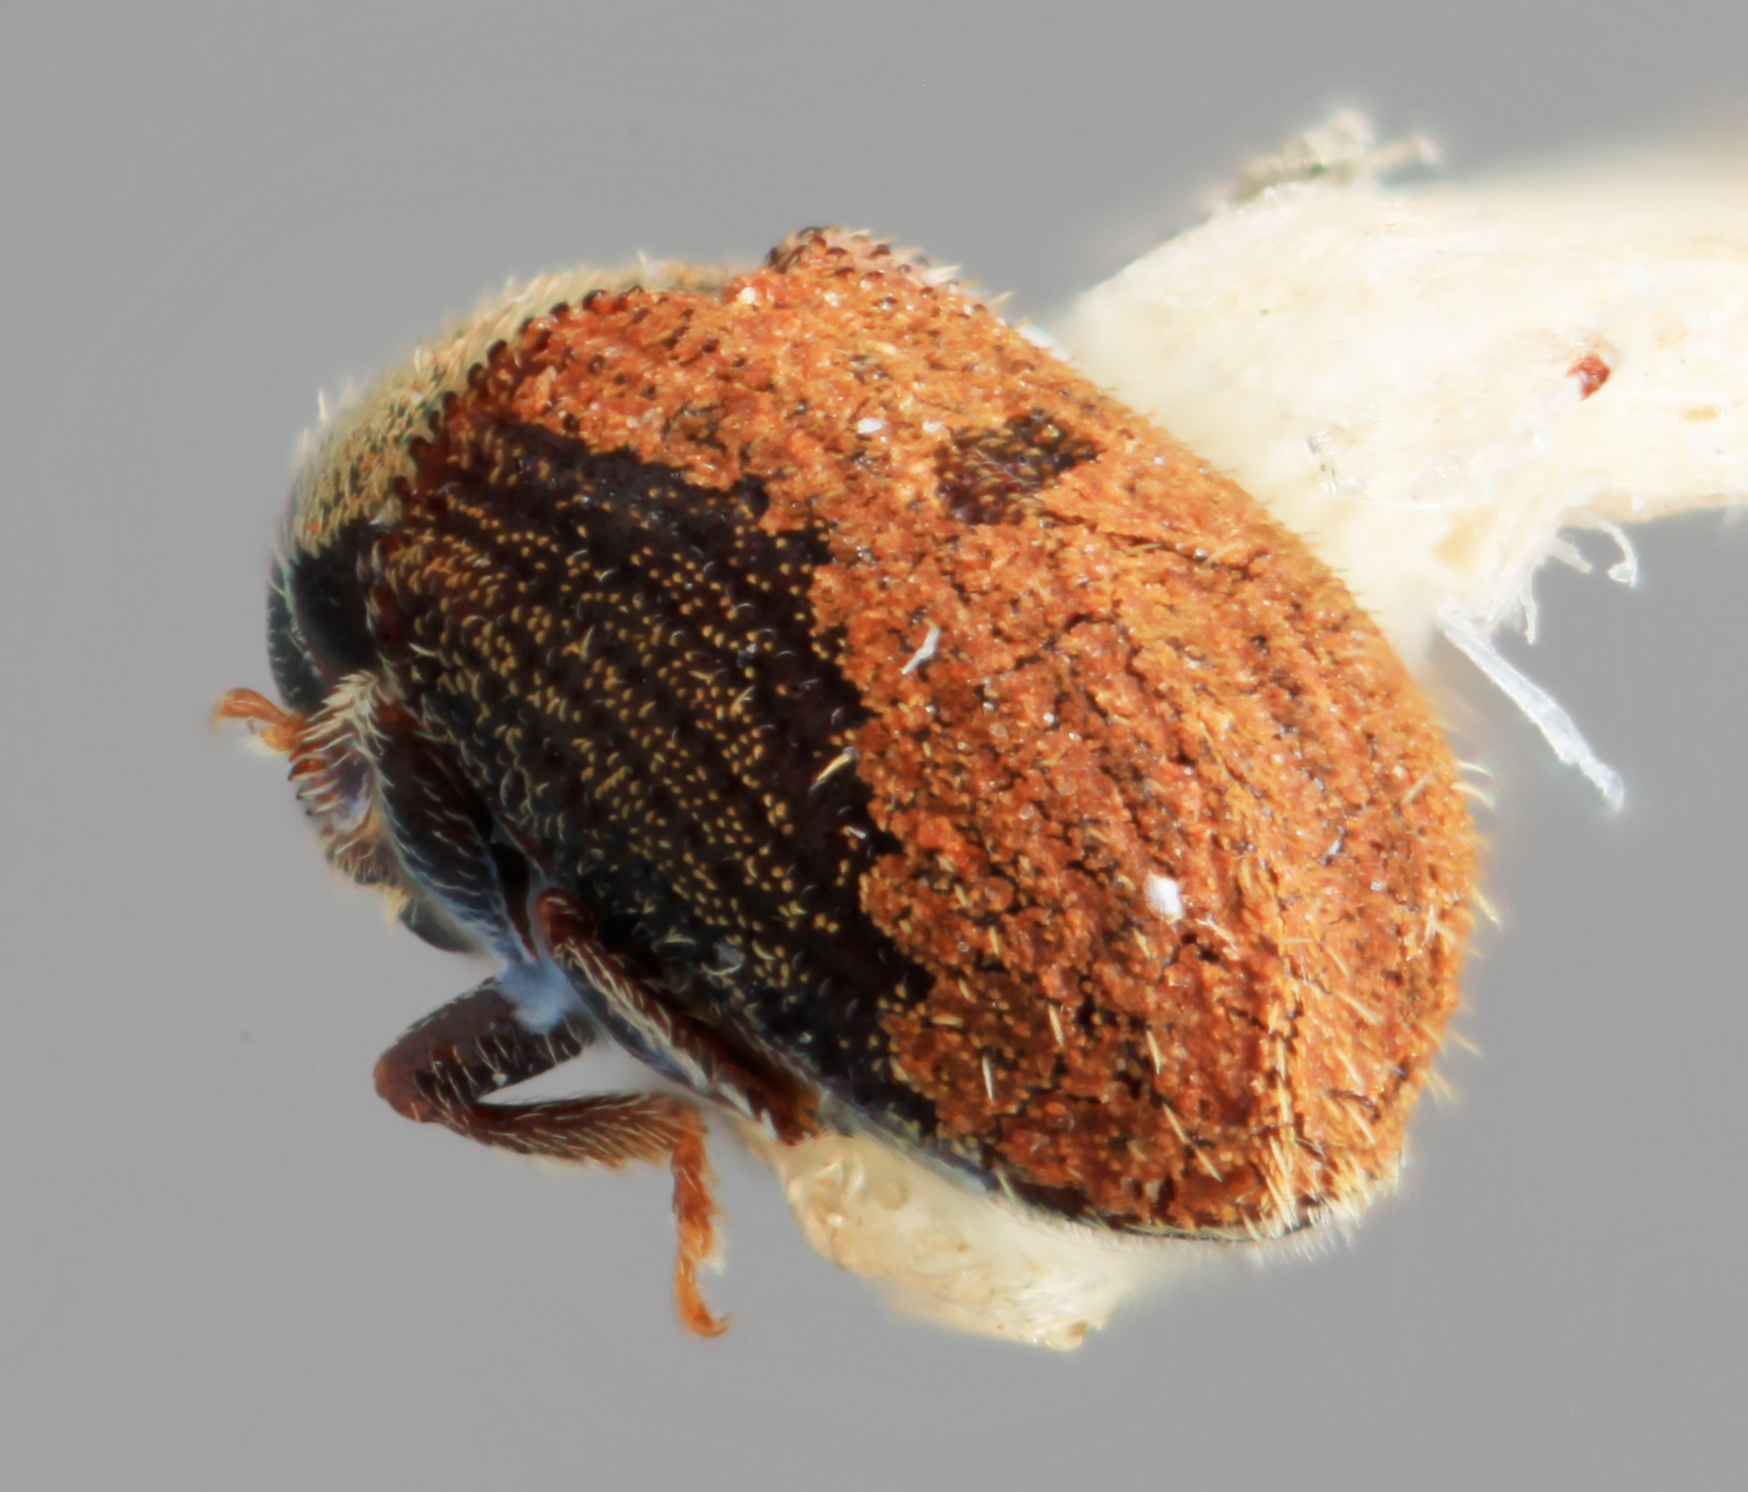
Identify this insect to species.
Pseudoxylechinus sinensis
